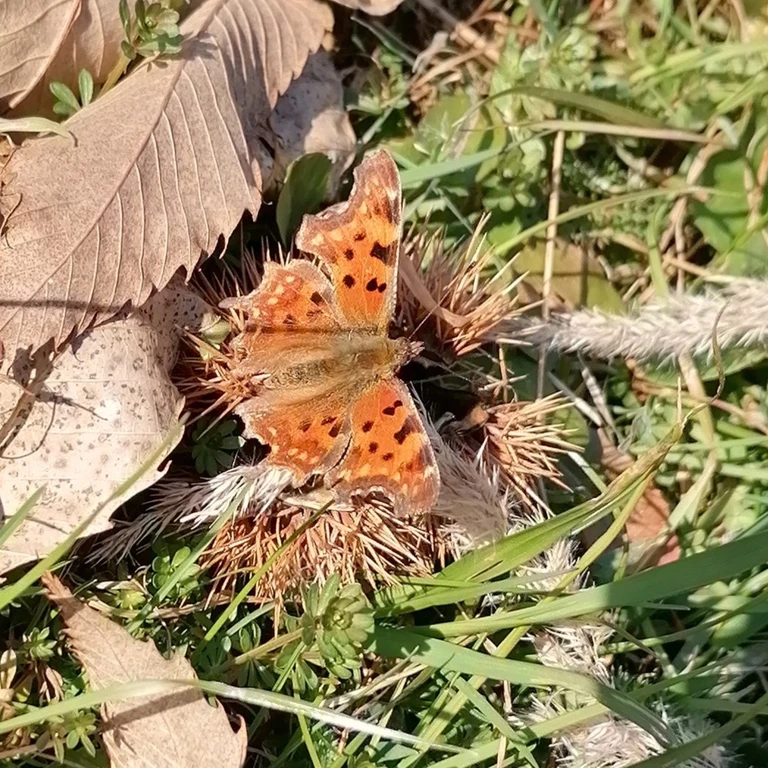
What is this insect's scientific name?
Polygonia c-album
